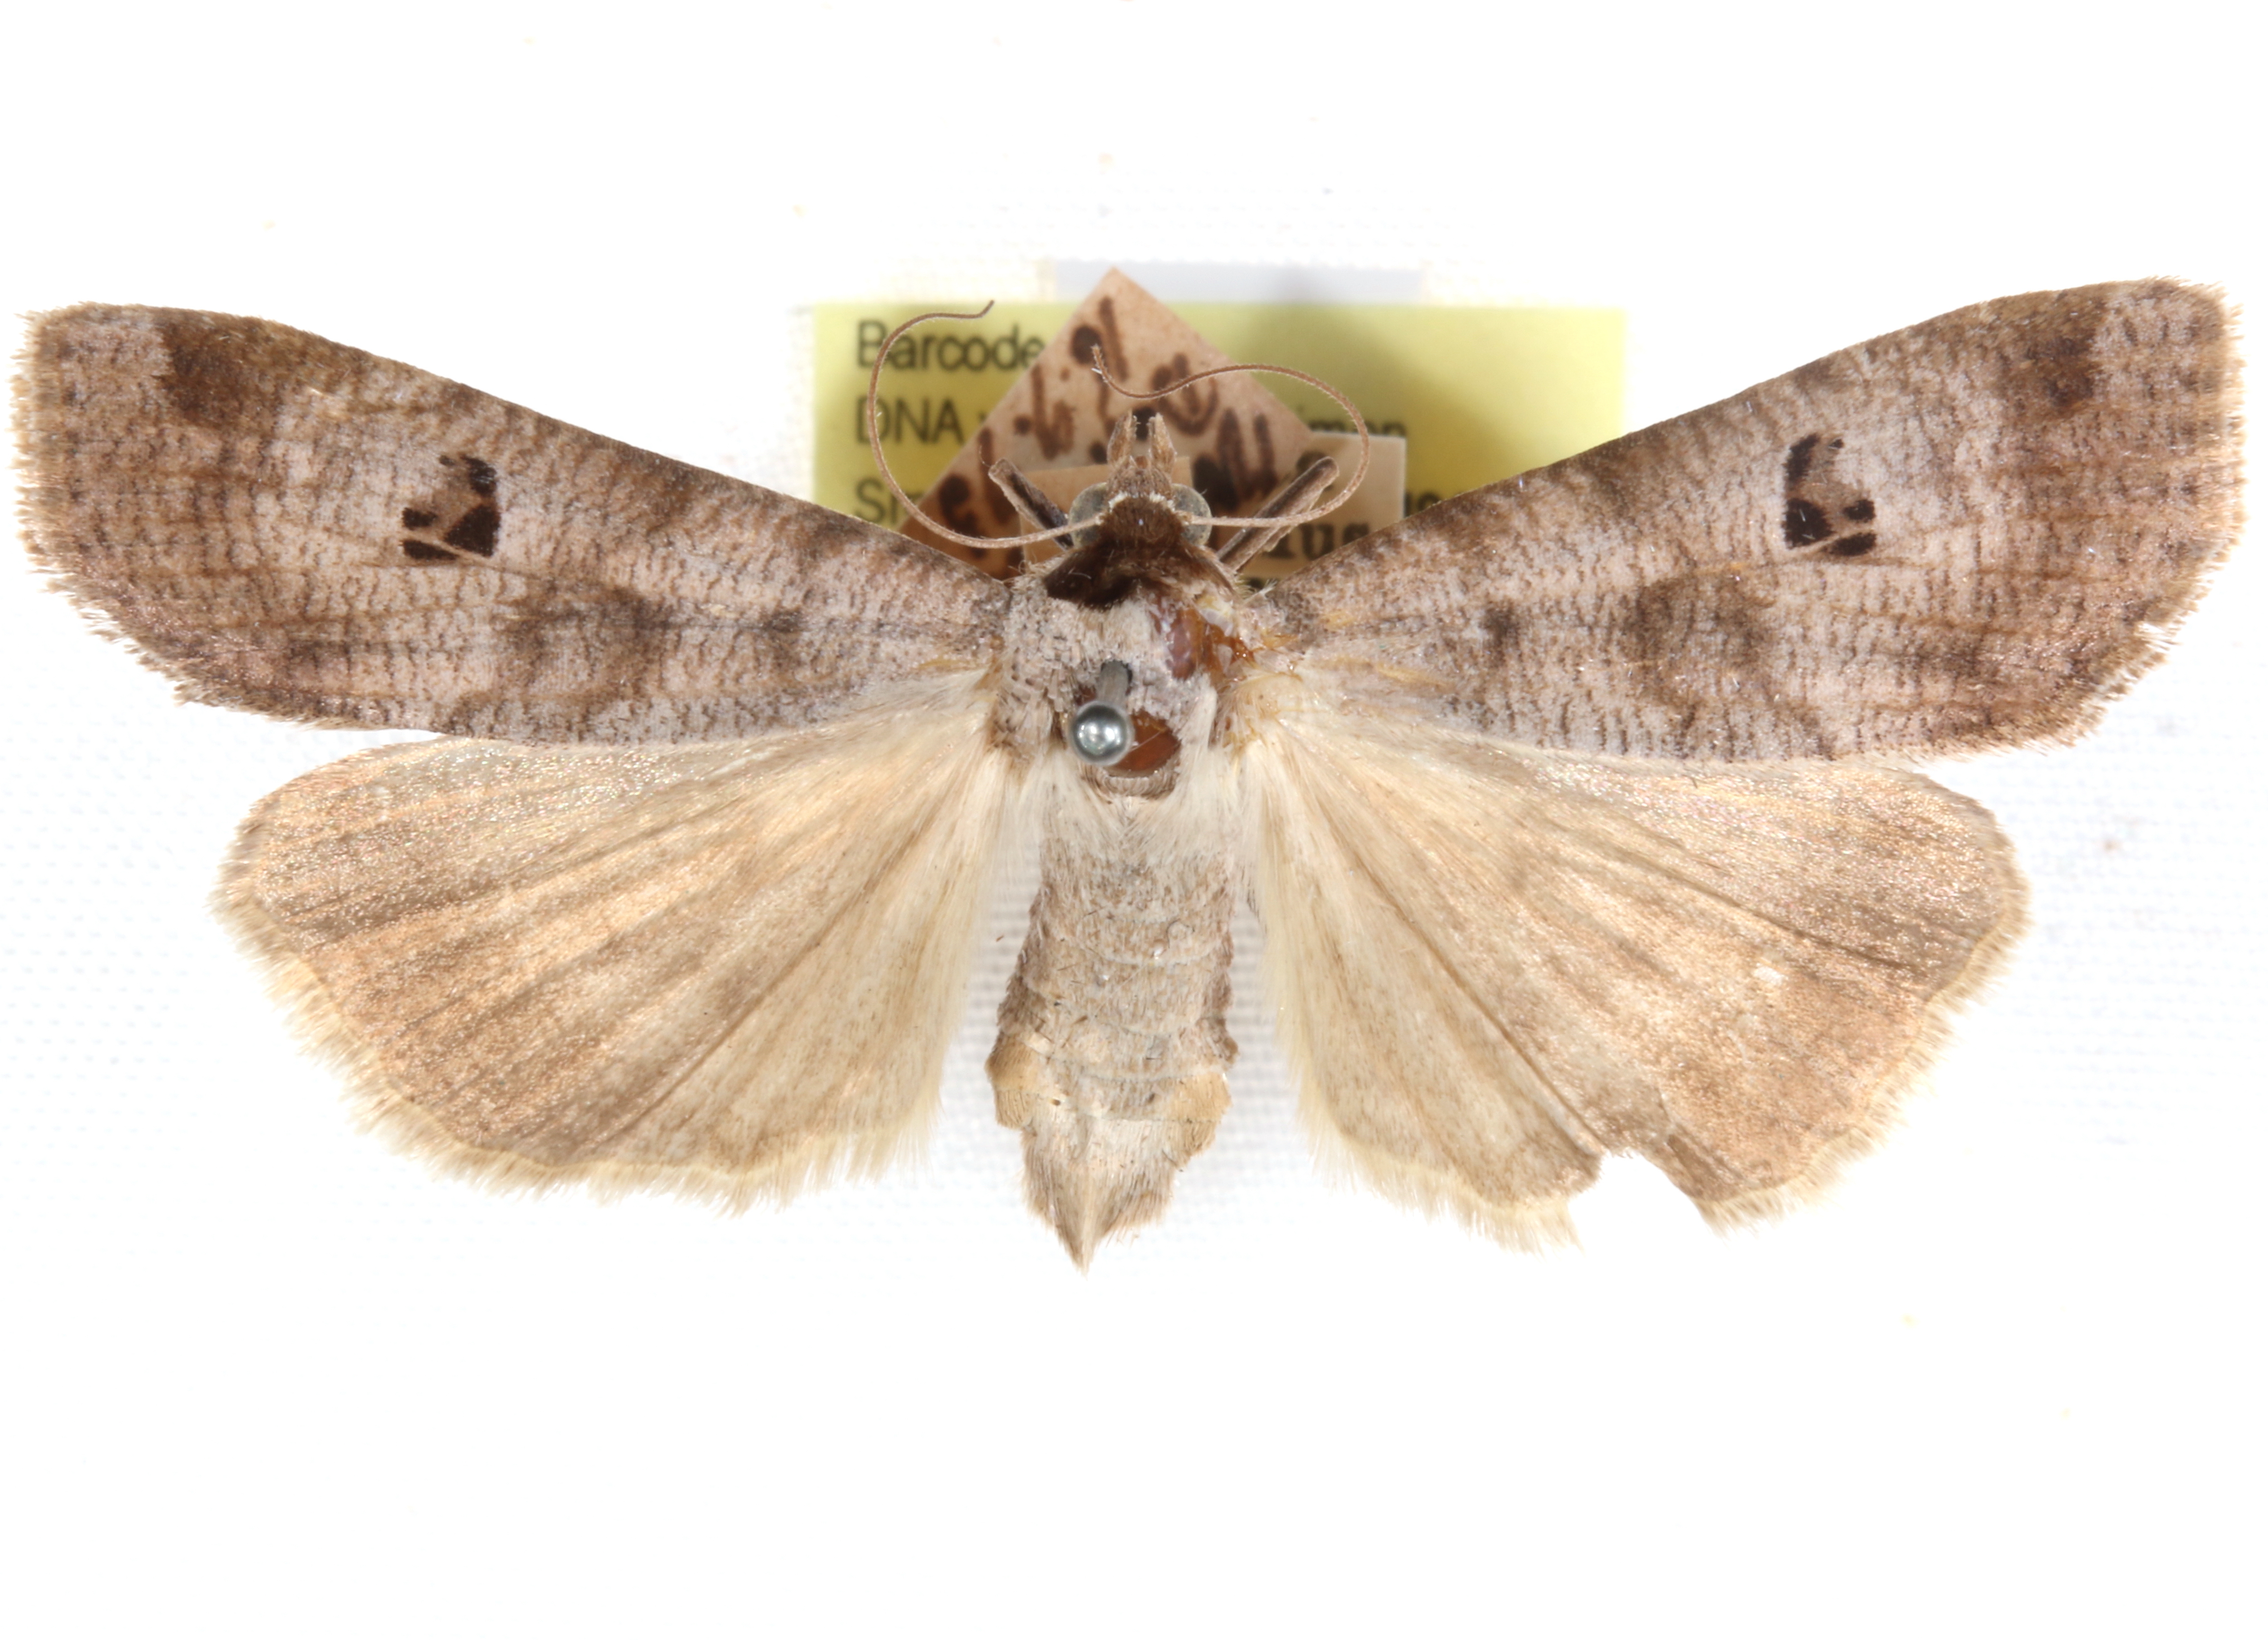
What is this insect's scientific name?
Lygephila ludicra
